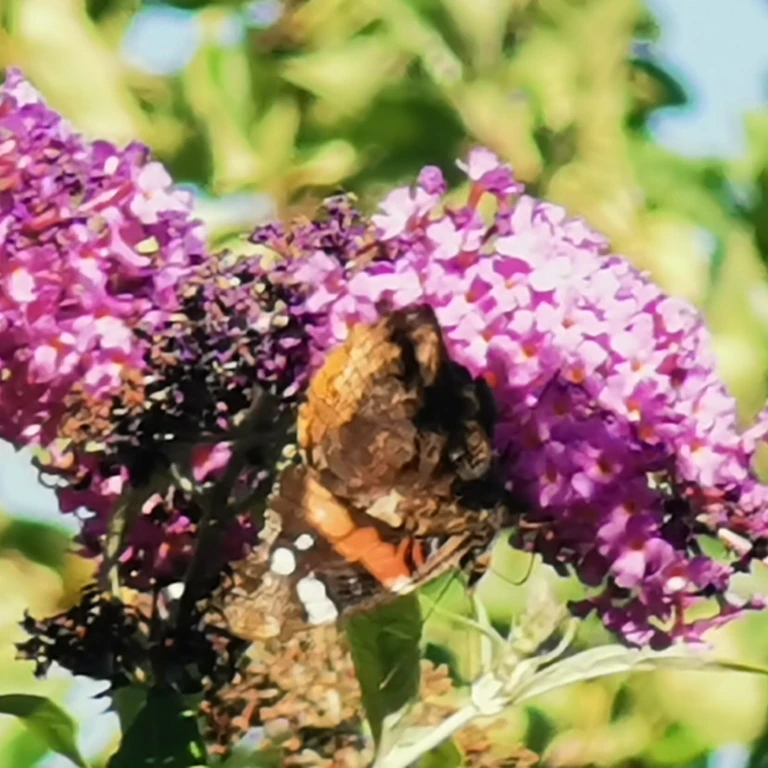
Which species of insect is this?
Vanessa atalanta
